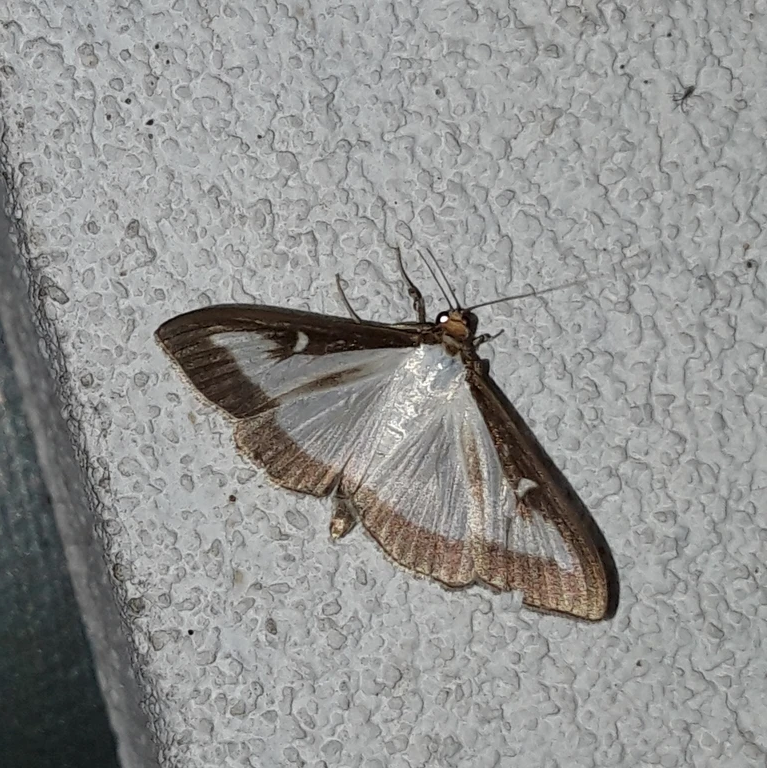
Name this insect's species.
Cydalima perspectalis
